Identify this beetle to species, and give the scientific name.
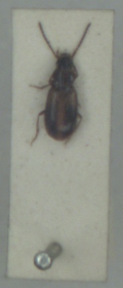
Acupalpus meridianus
